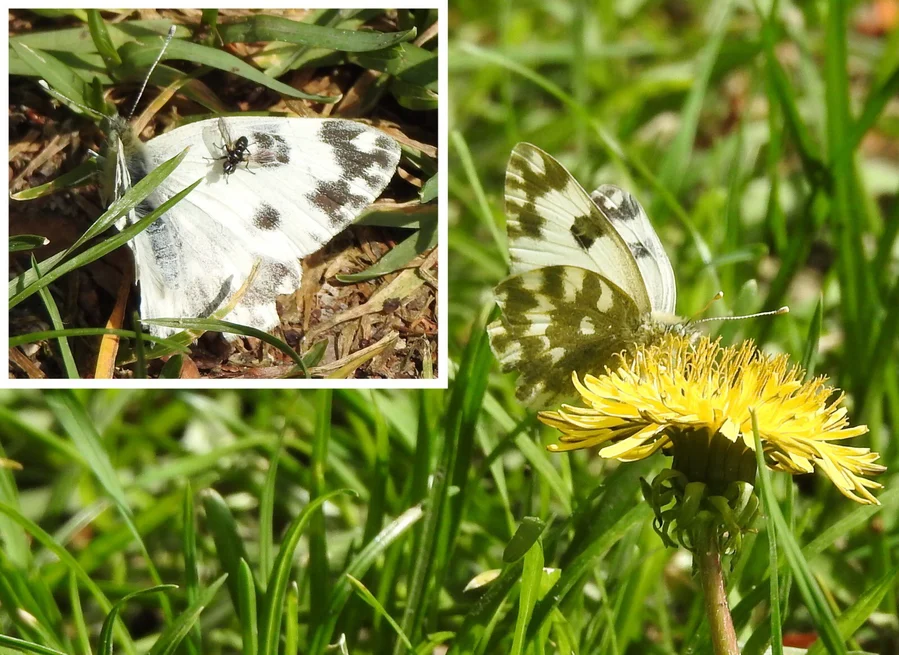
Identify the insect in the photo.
Pontia edusa
